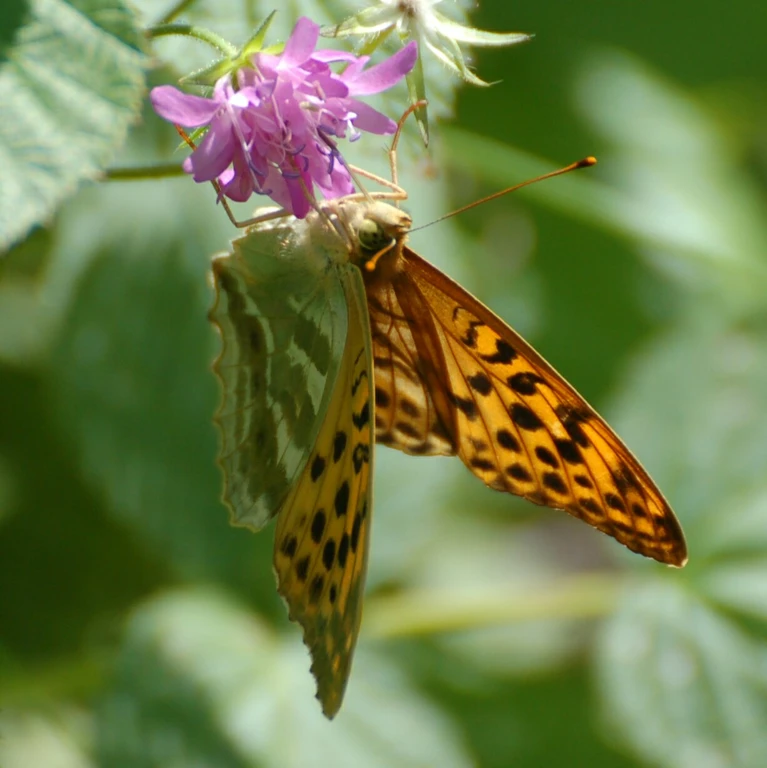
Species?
Argynnis paphia
